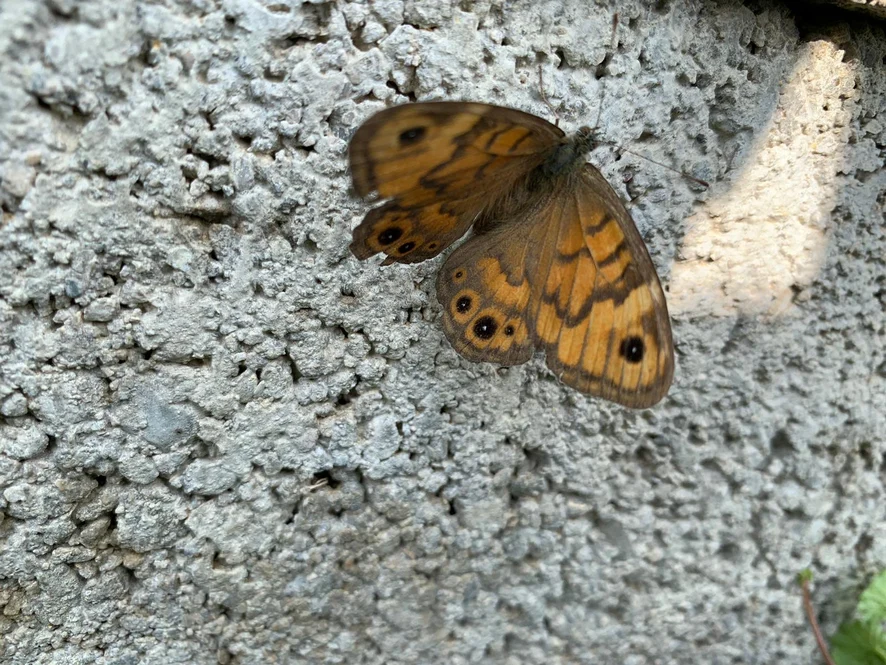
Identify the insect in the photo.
Lasiommata megera (also Pararge megera)
